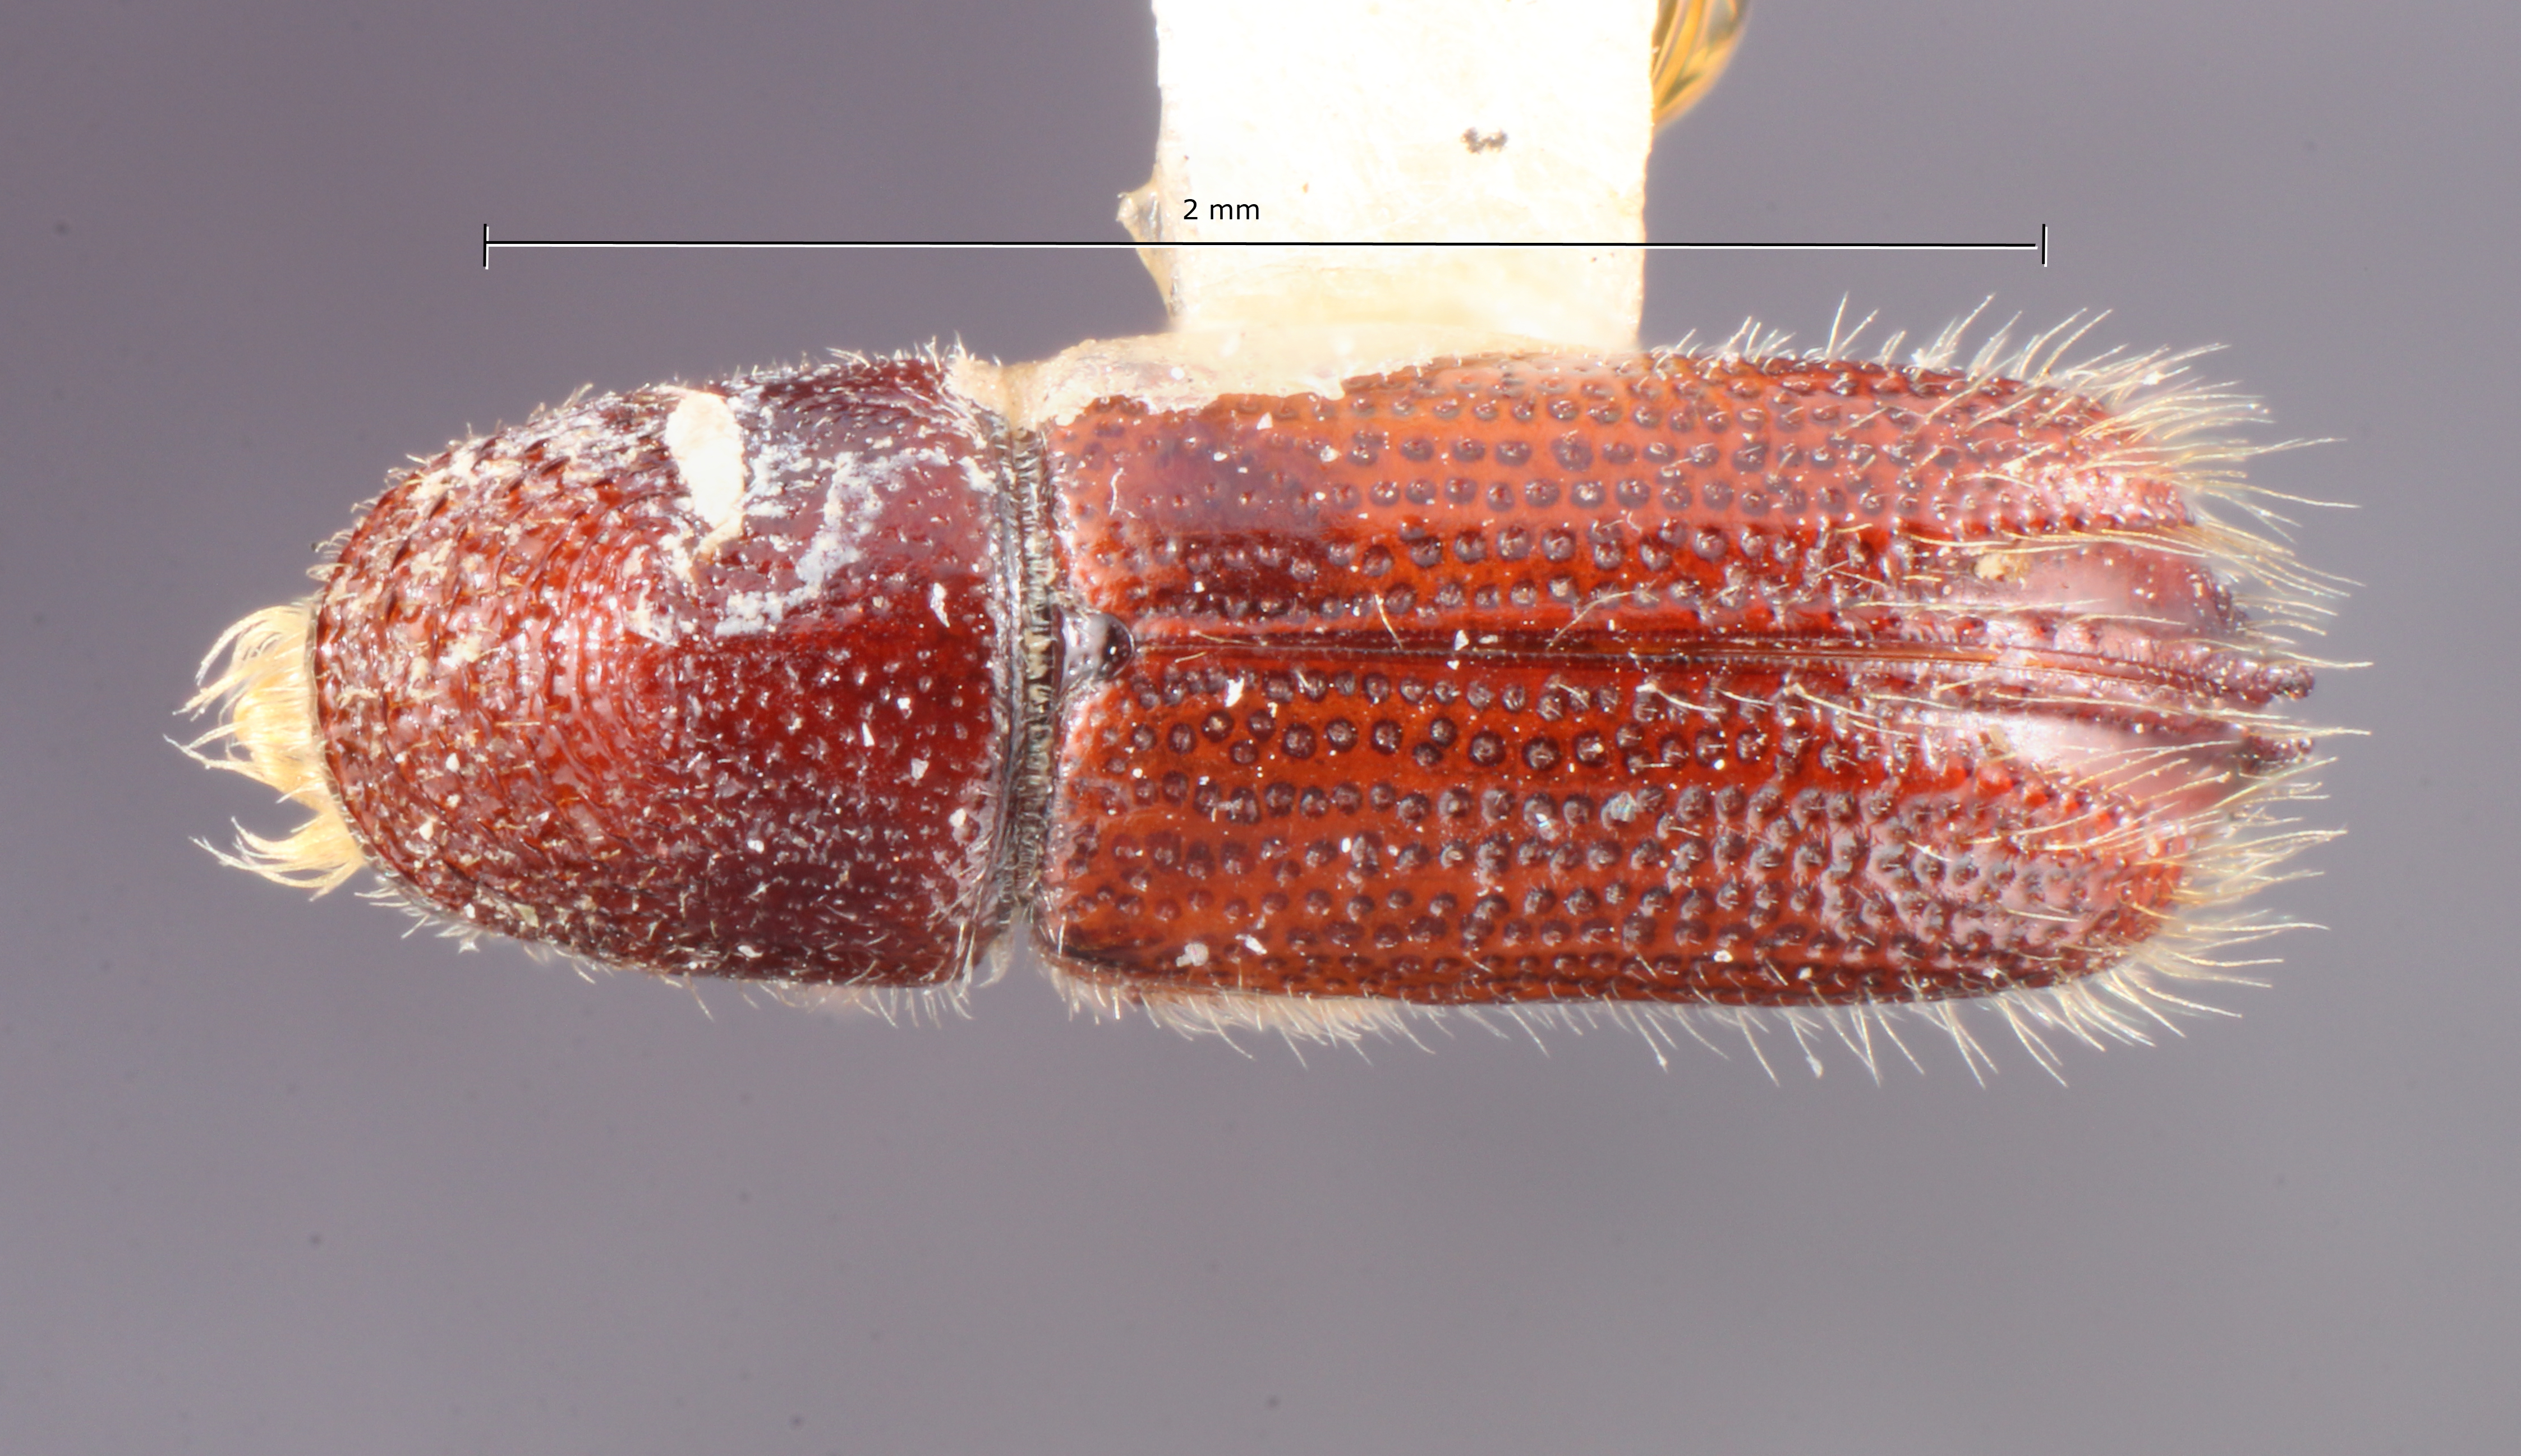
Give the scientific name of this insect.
Pityophthorus spadix
